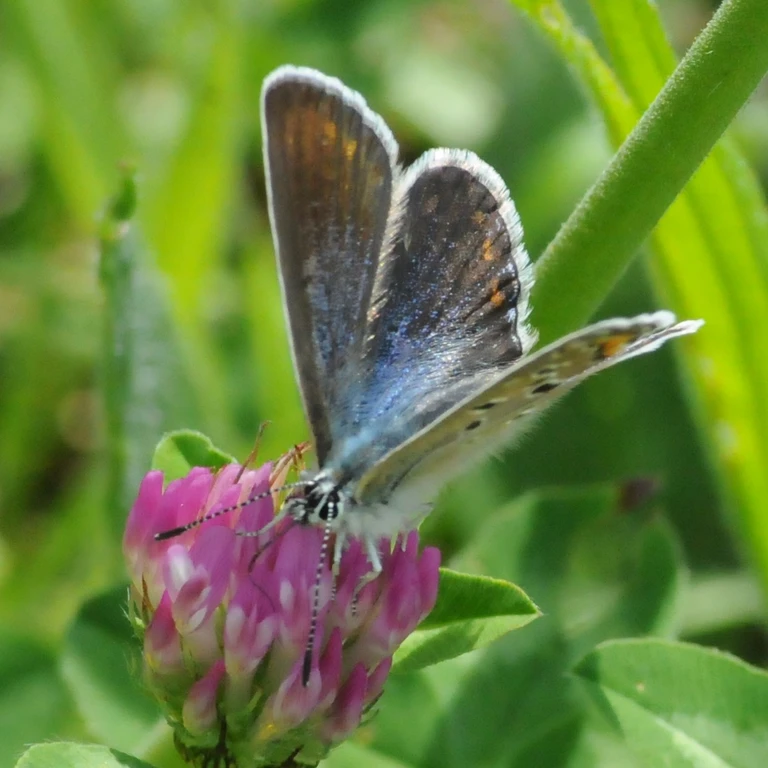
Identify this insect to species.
Polyommatus icarus
